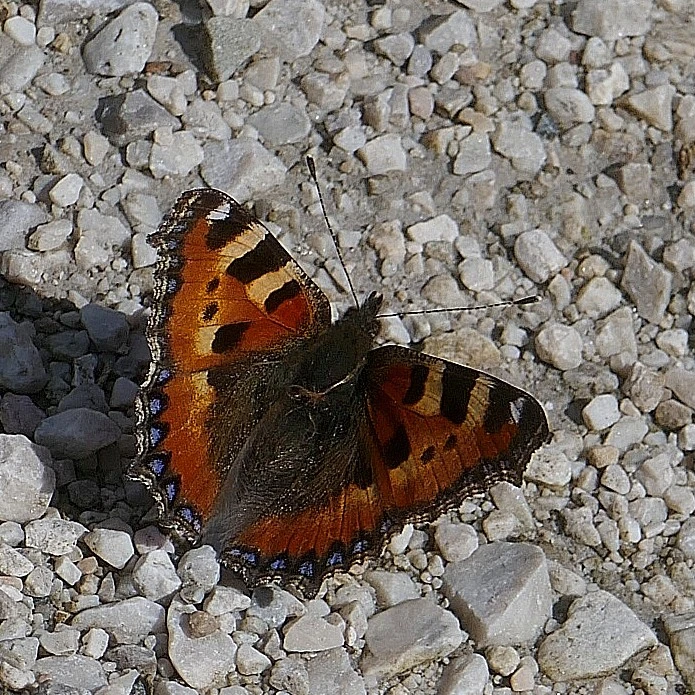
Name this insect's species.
Aglais urticae
